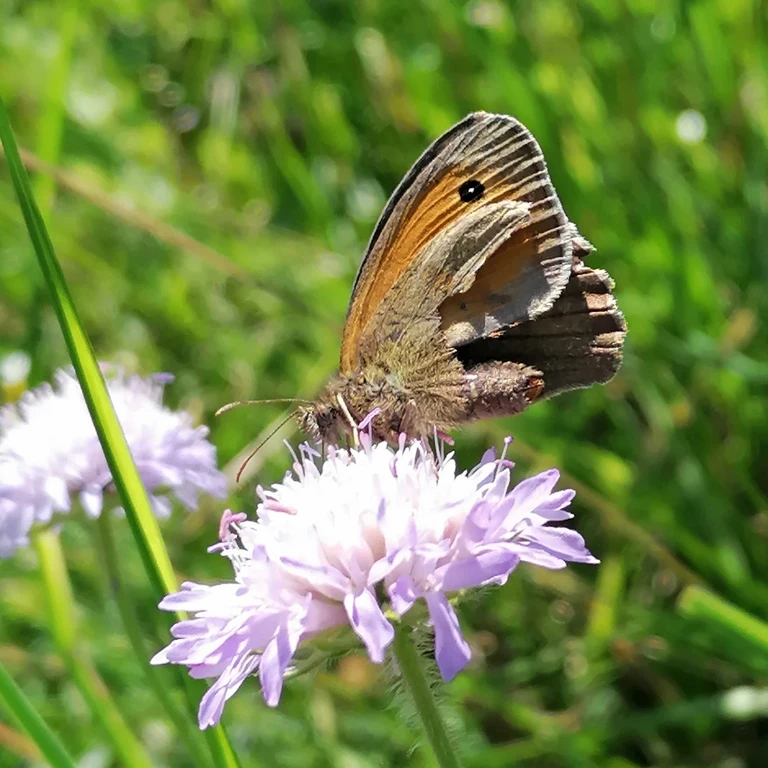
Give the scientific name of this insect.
Maniola jurtina
